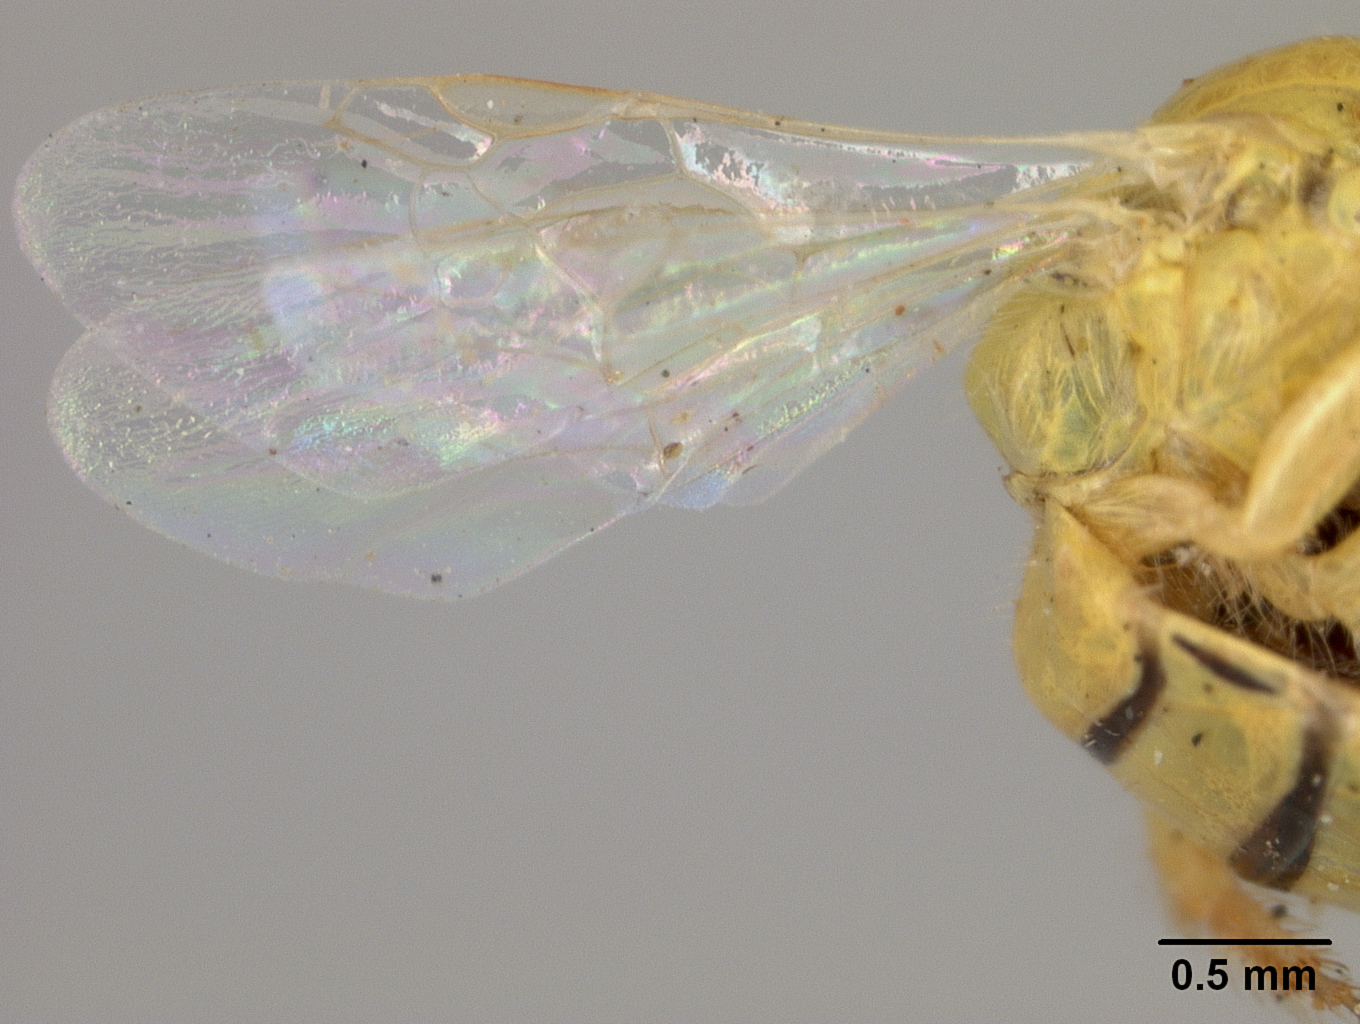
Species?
Perdita howardi
